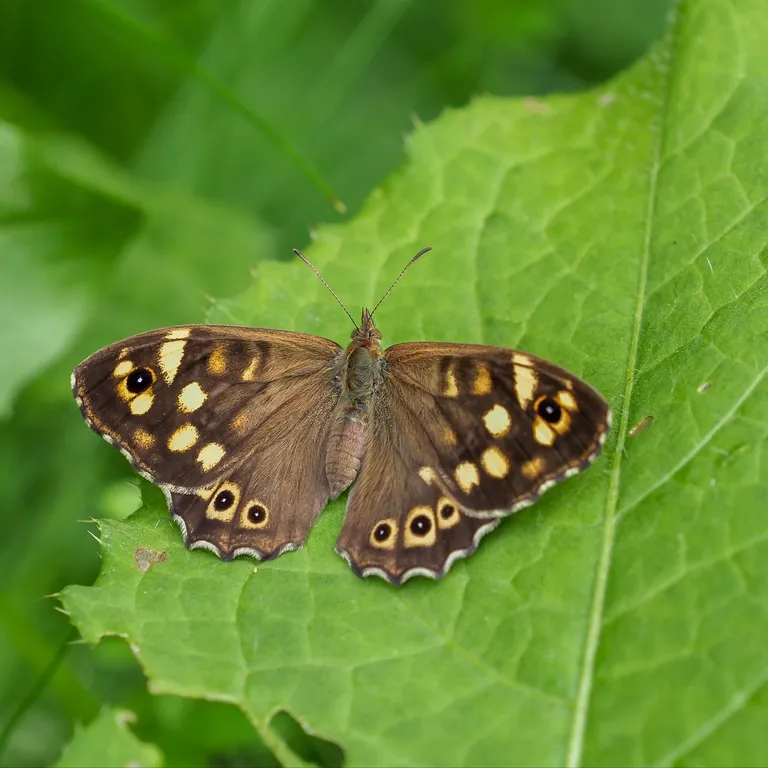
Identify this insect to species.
Pararge aegeria
